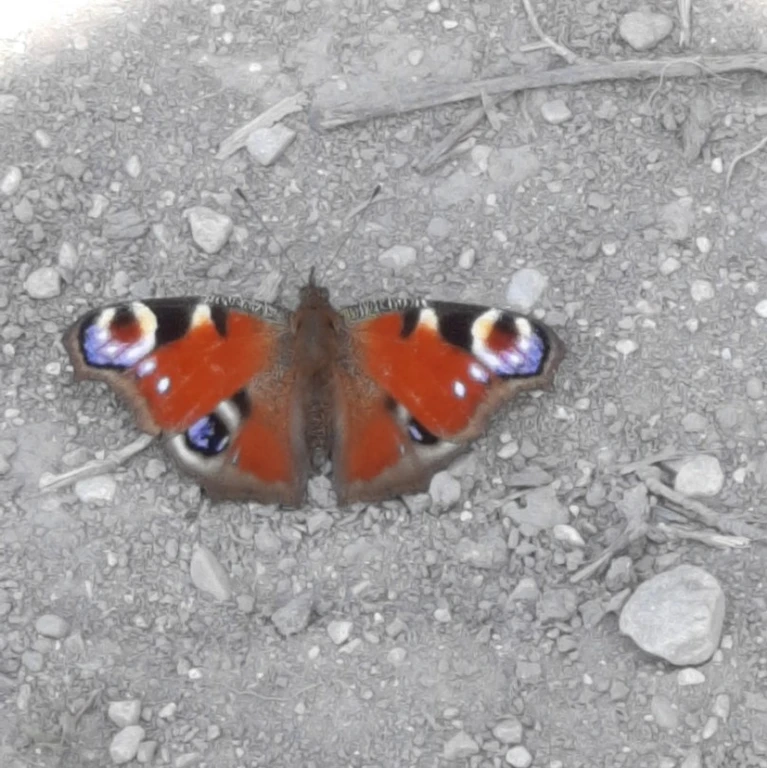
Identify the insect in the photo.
Aglais io
